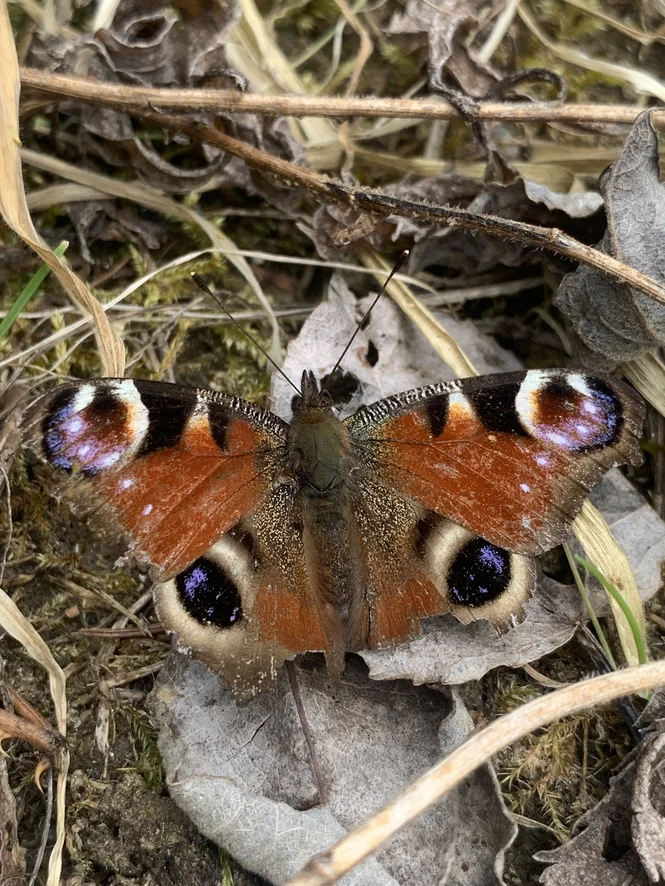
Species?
Aglais io
